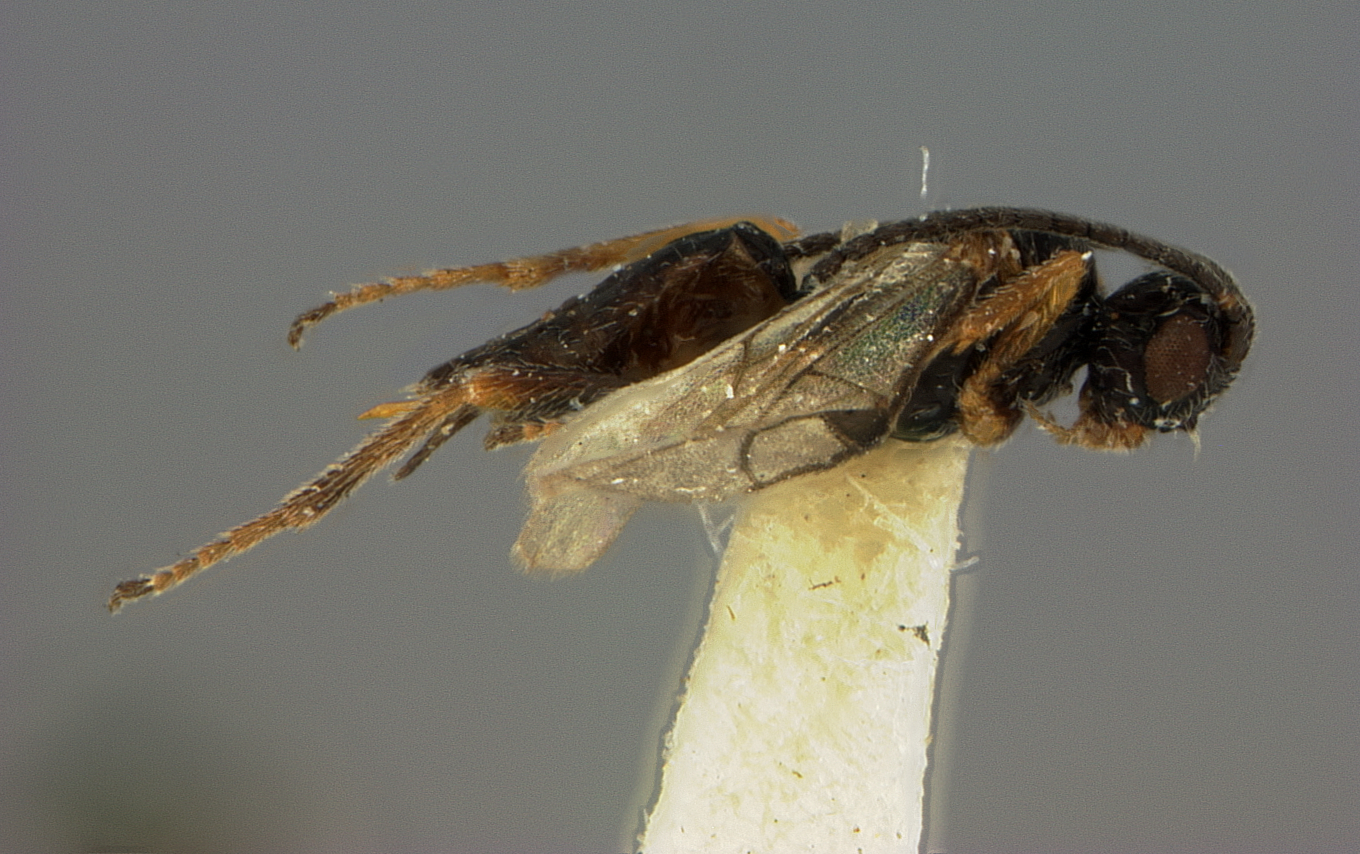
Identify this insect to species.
Bracon brachyurus
